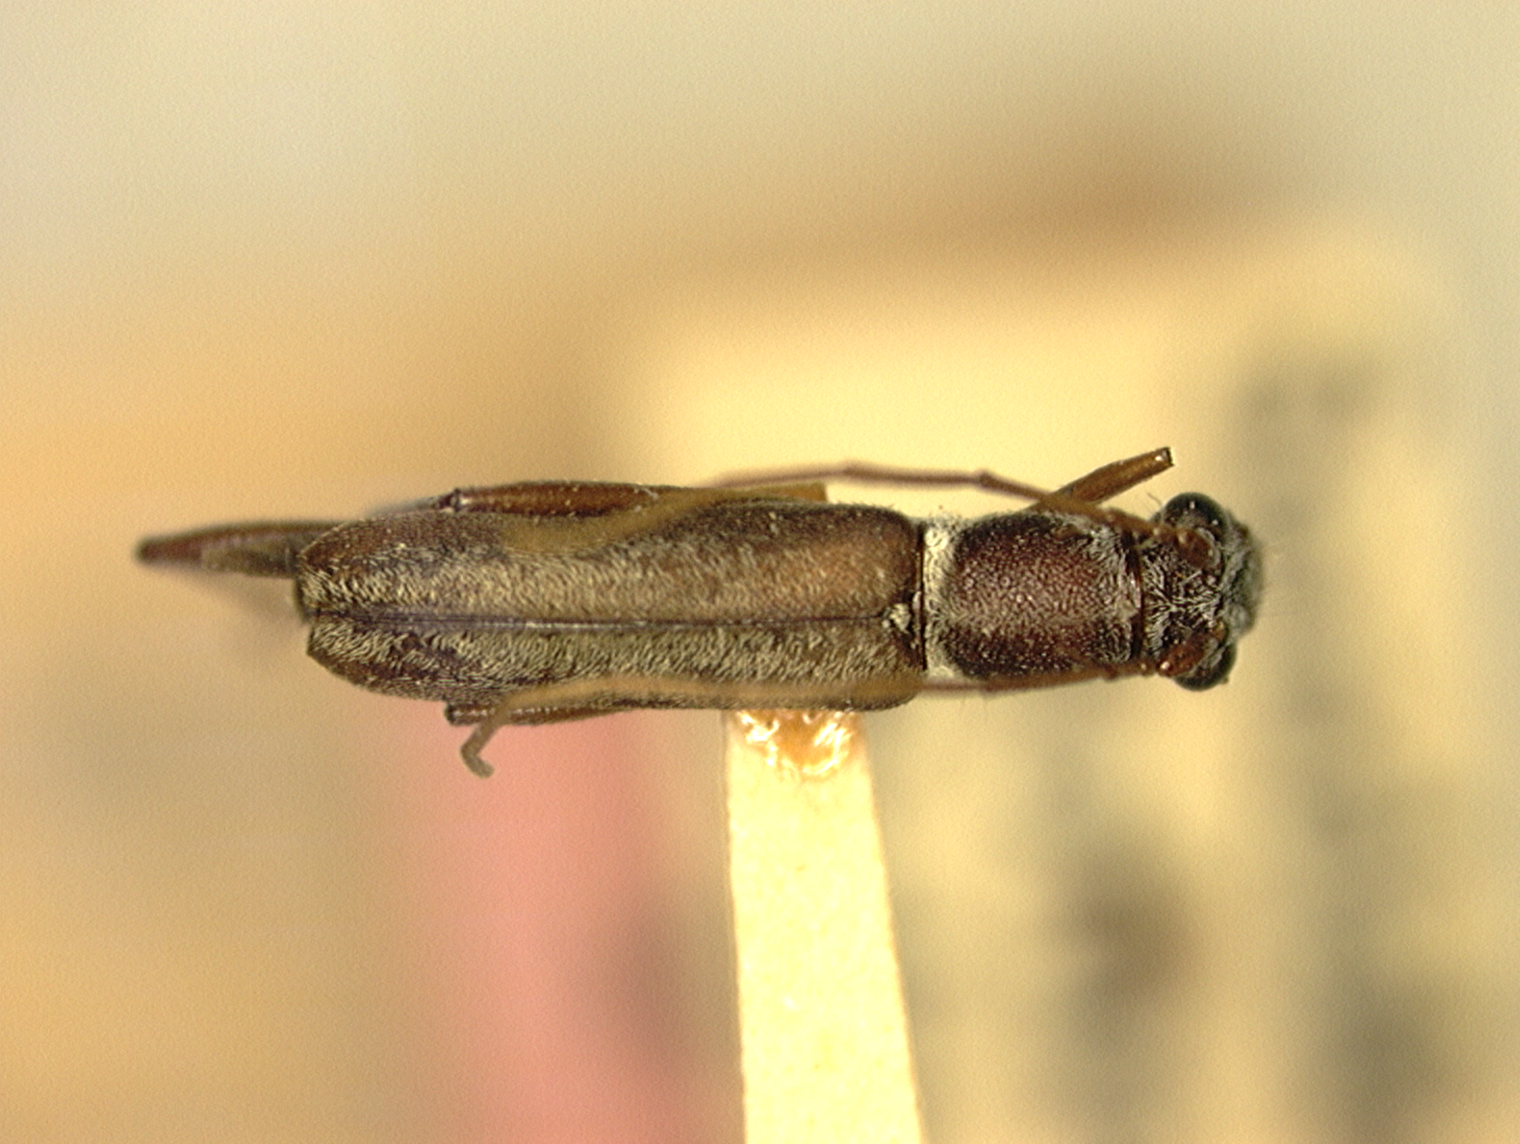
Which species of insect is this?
Psilomerus simplex
